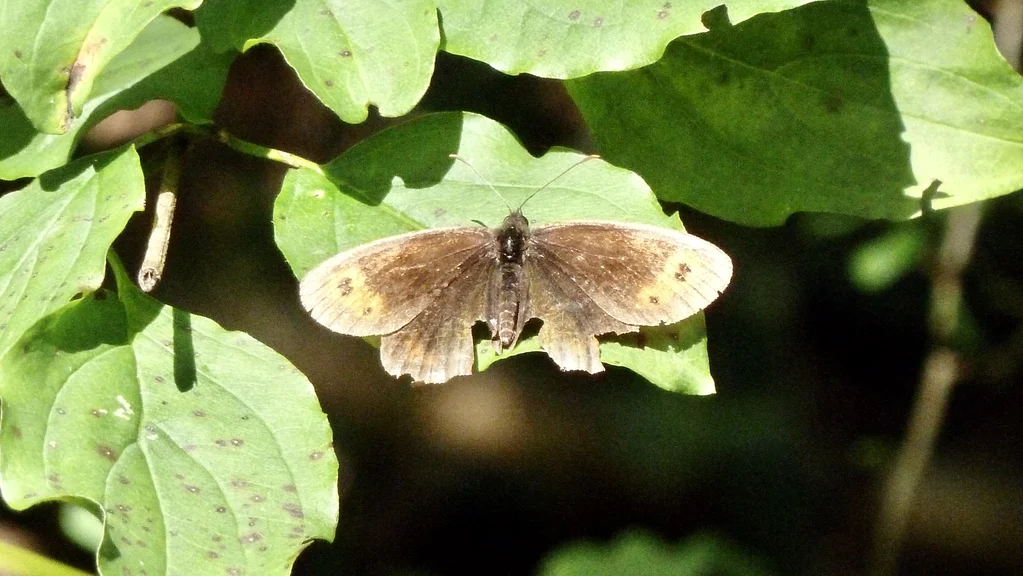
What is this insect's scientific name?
Erebia aethiops
